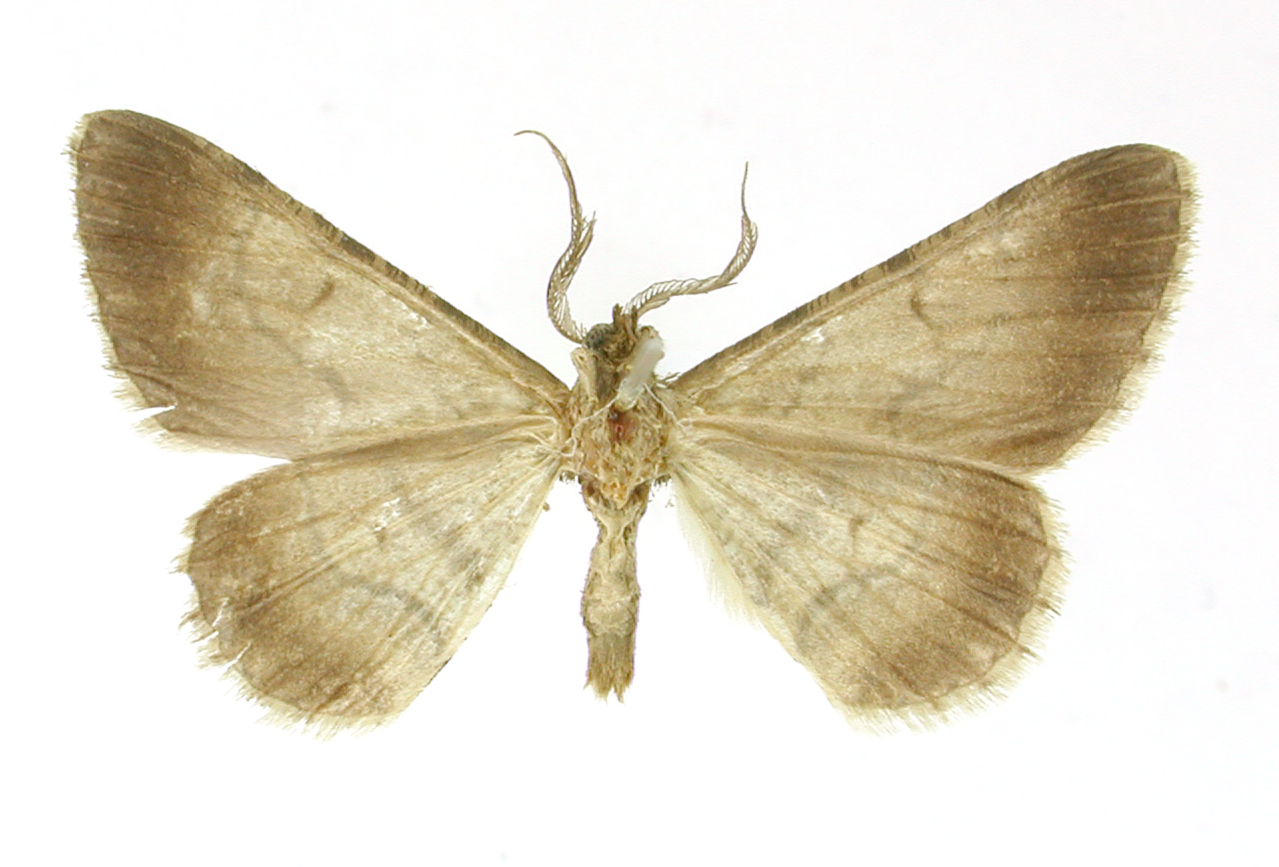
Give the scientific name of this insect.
Hymenomima infoveata
